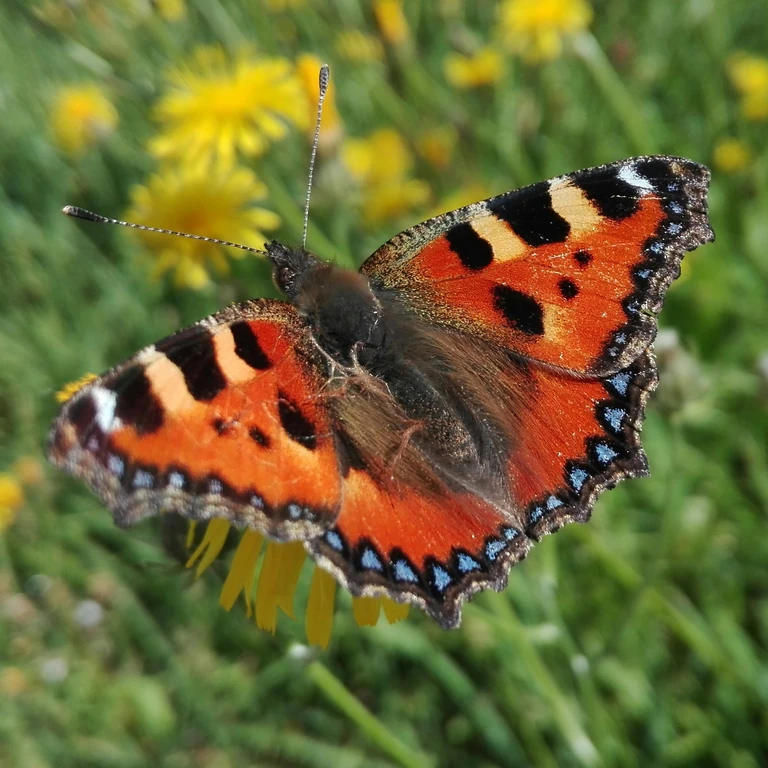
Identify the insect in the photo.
Aglais urticae
